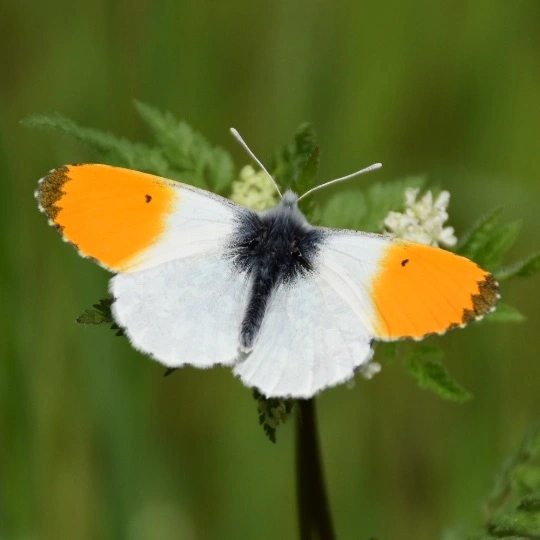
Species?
Anthocharis cardamines
